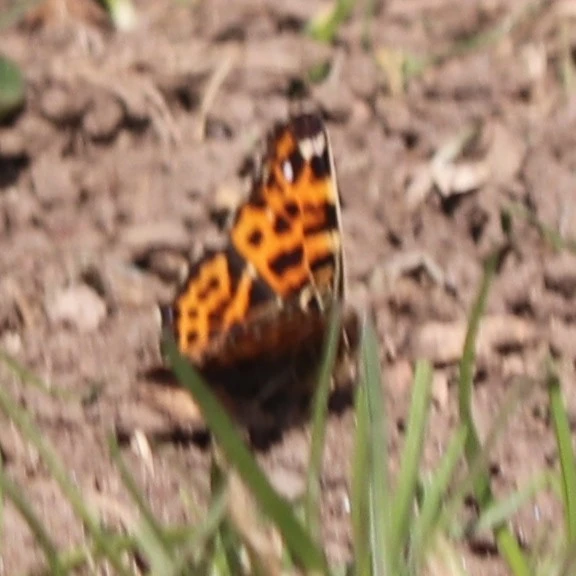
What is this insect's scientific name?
Araschnia levana
